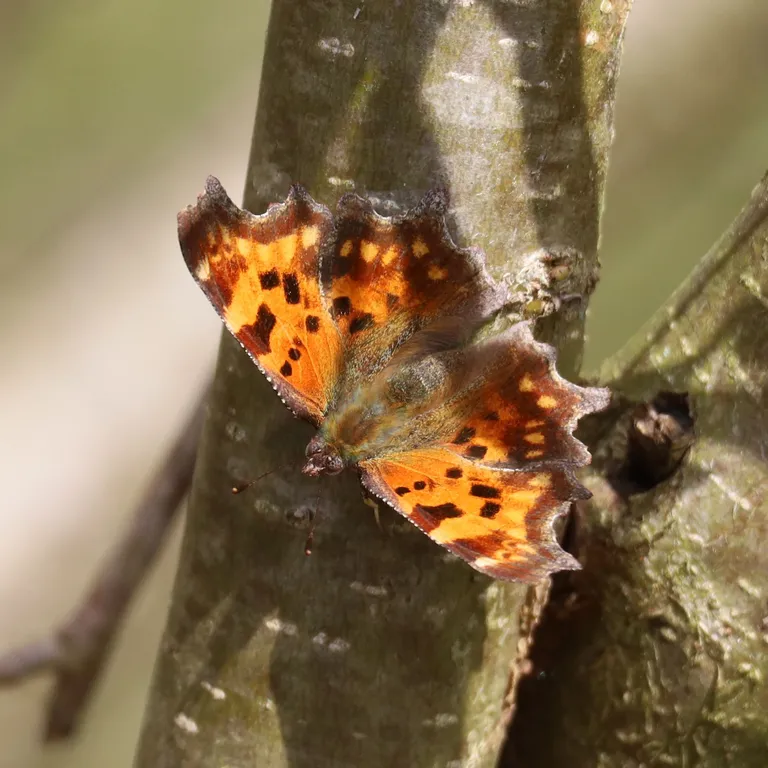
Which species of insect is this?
Polygonia c-album
